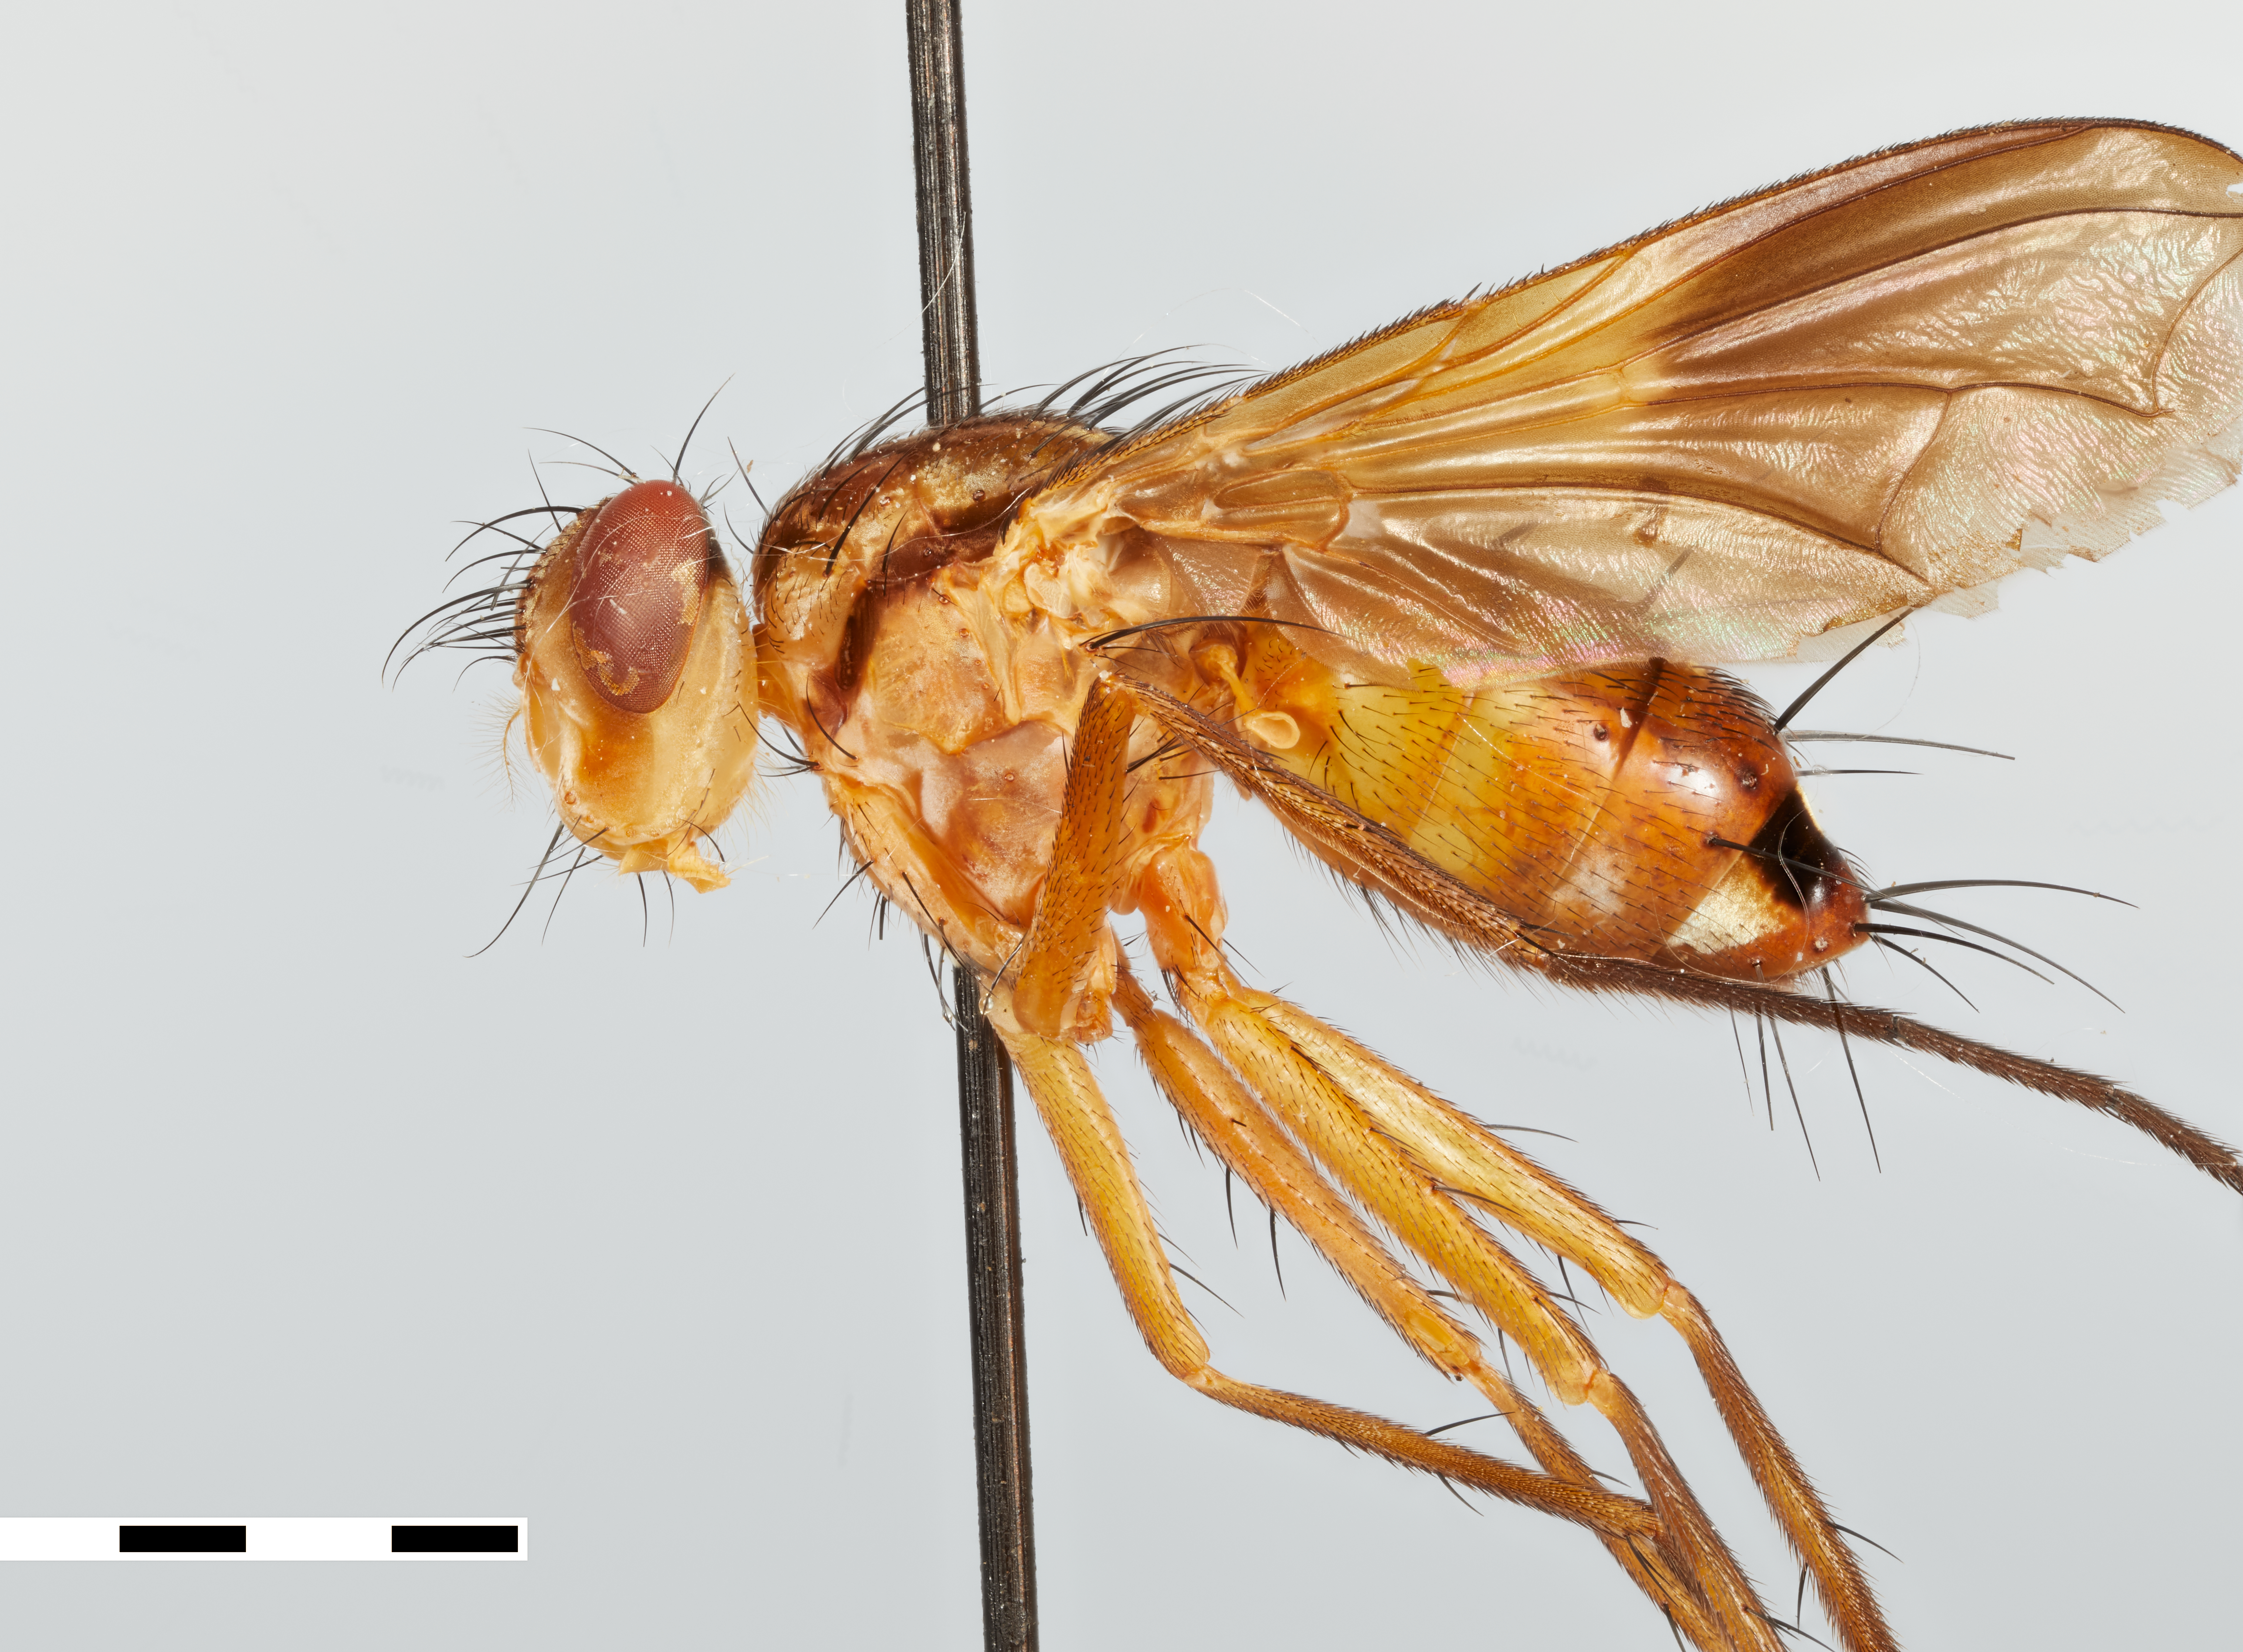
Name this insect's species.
Trichoduropsis guianensis
